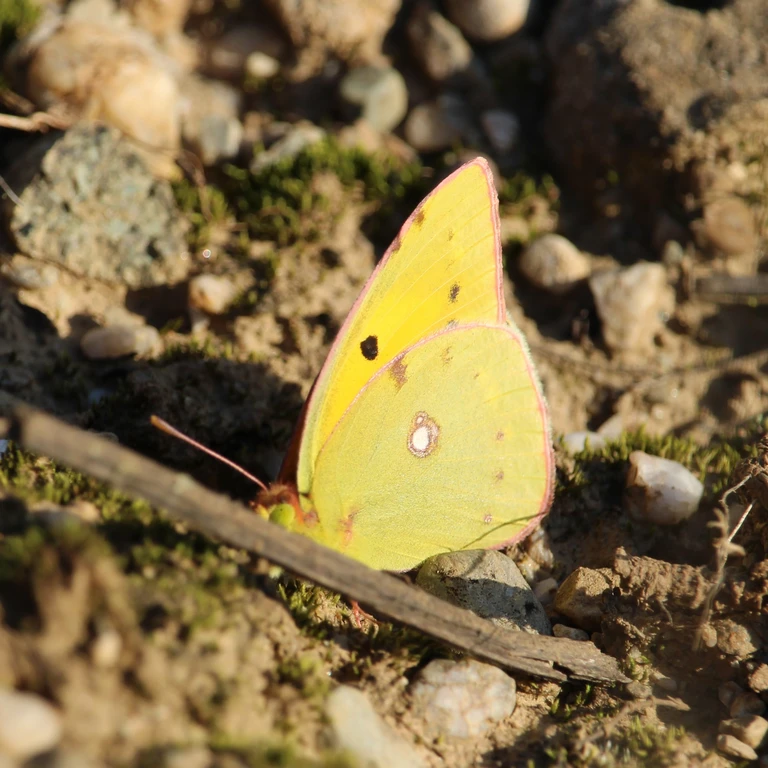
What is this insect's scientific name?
Colias croceus
